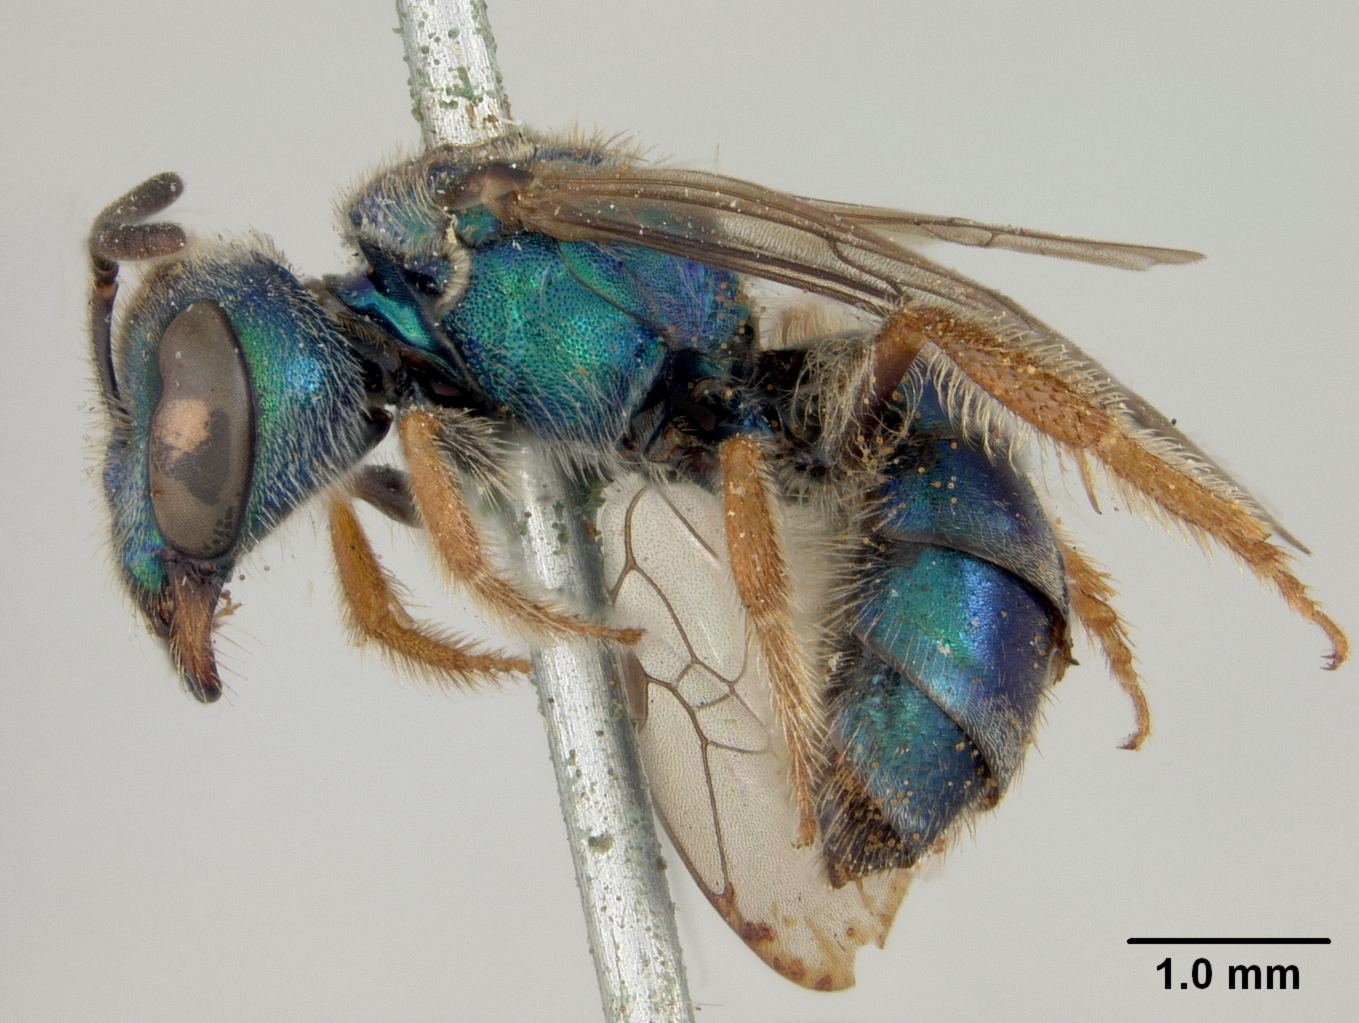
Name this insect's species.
Augochlora vincentana
